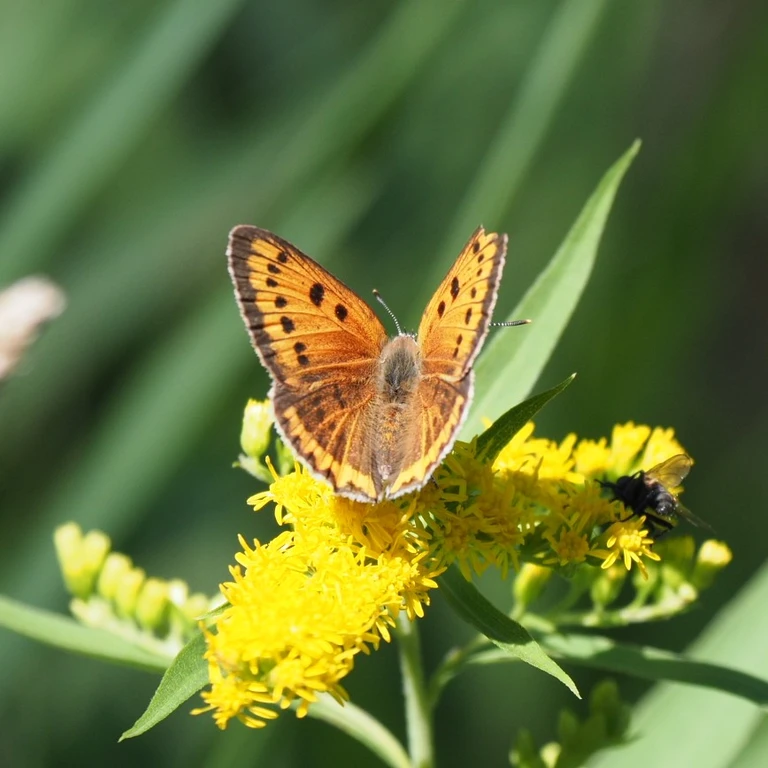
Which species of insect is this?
Lycaena dispar
